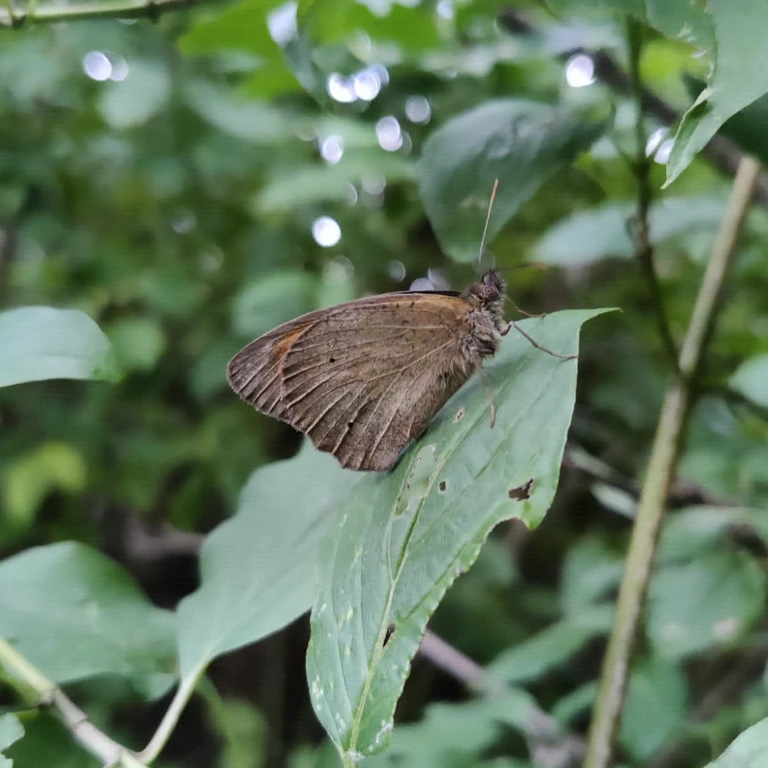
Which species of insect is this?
Maniola jurtina
